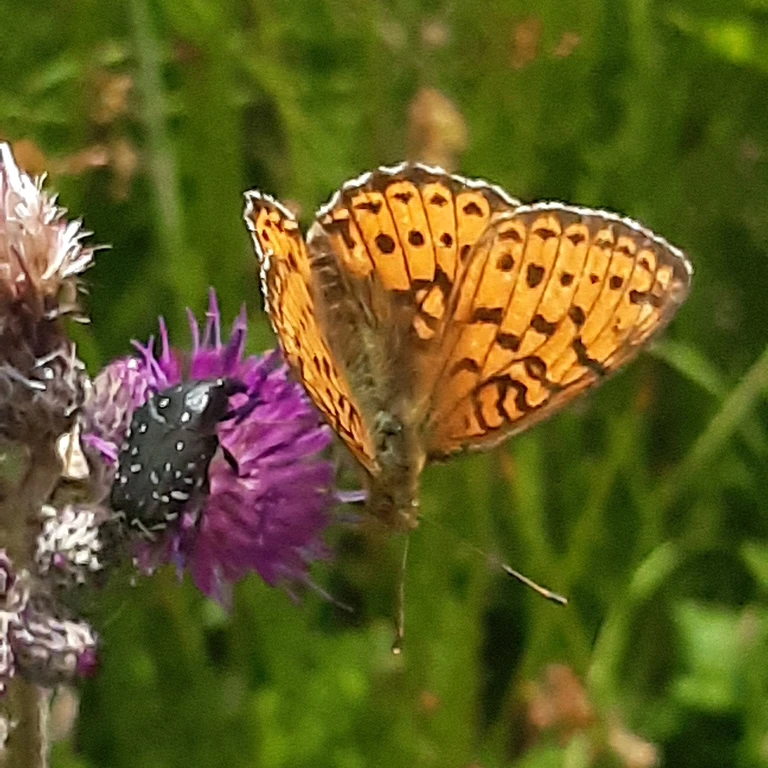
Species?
Brenthis ino
